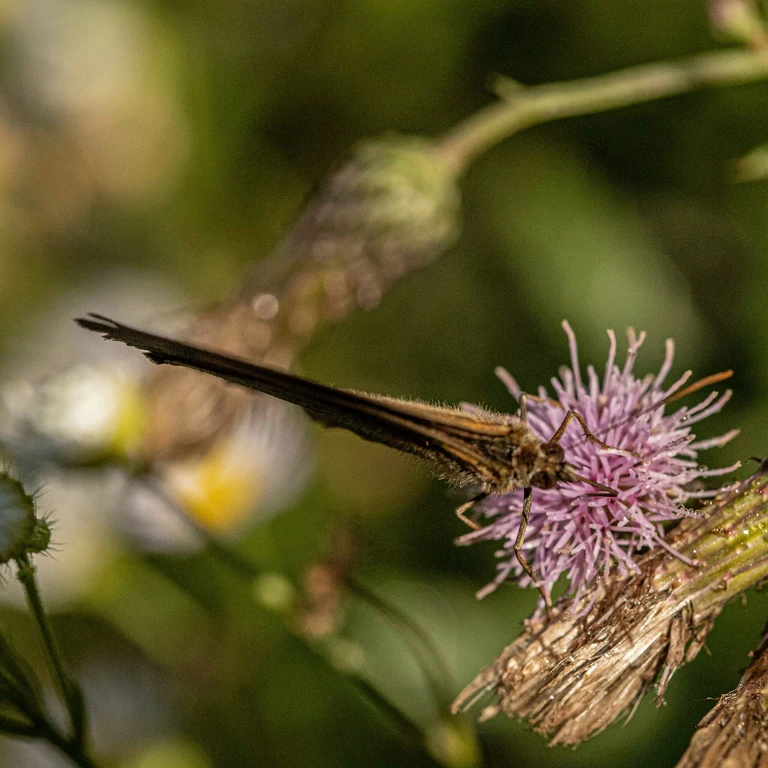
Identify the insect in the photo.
Maniola jurtina
